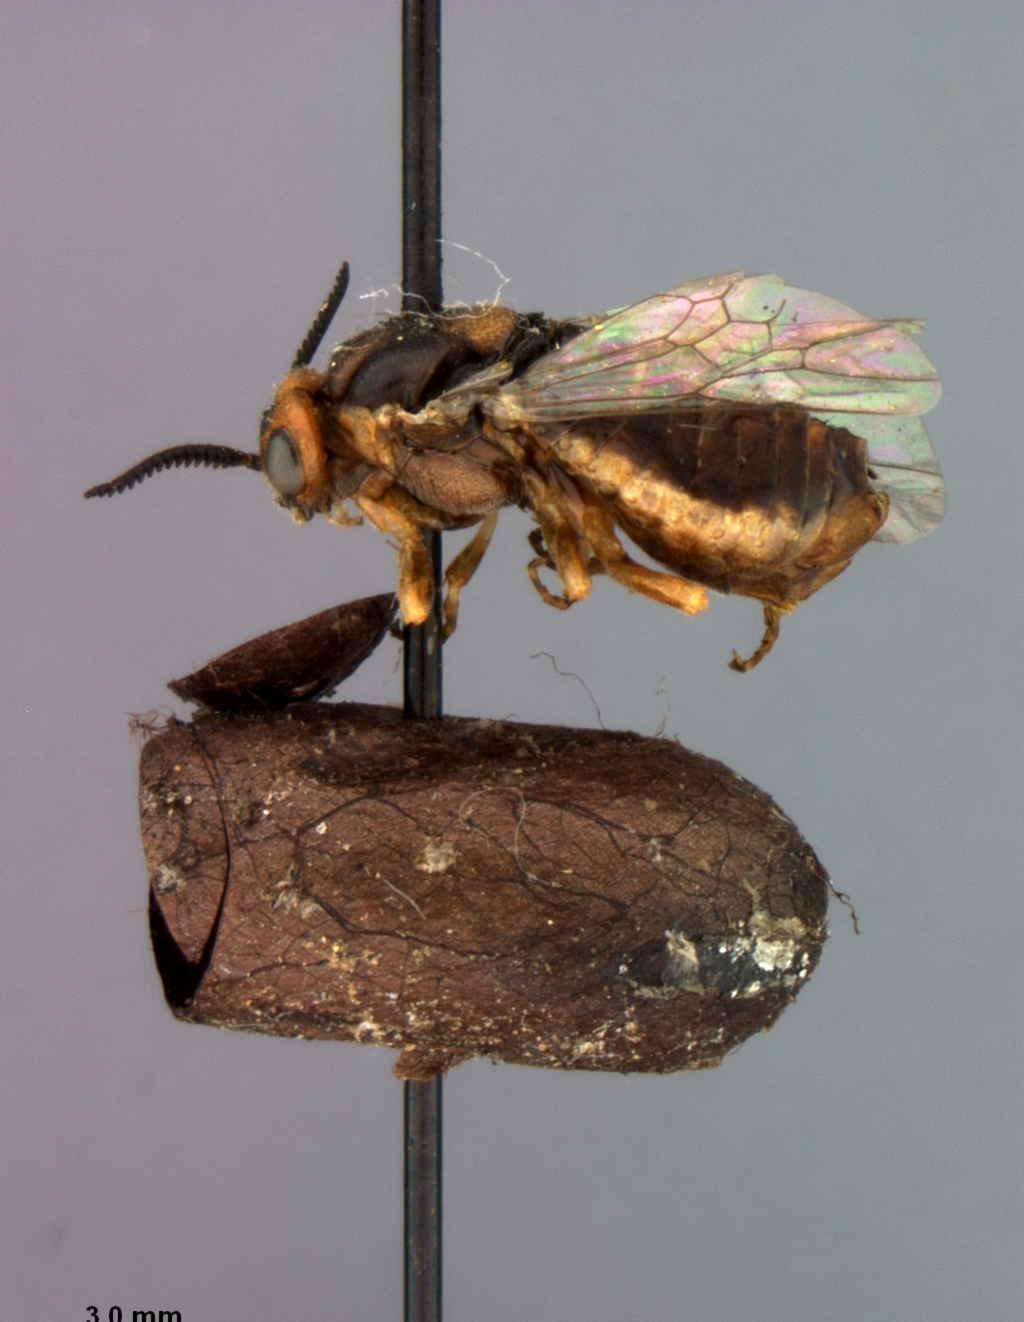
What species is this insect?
Neodiprion eximina
